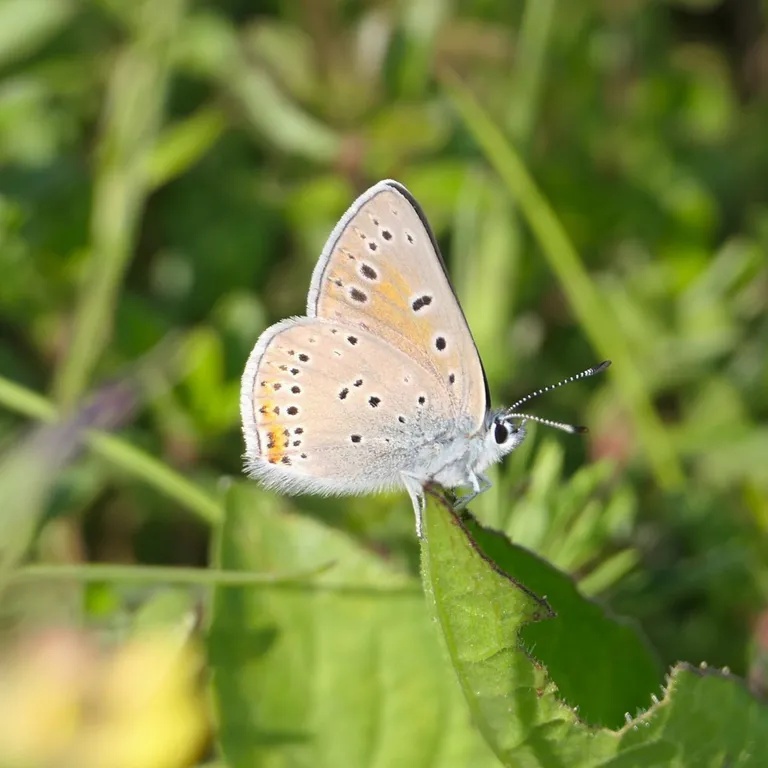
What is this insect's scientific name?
Lycaena hippothoe (also Palaeochrysophanus hippothoe)
